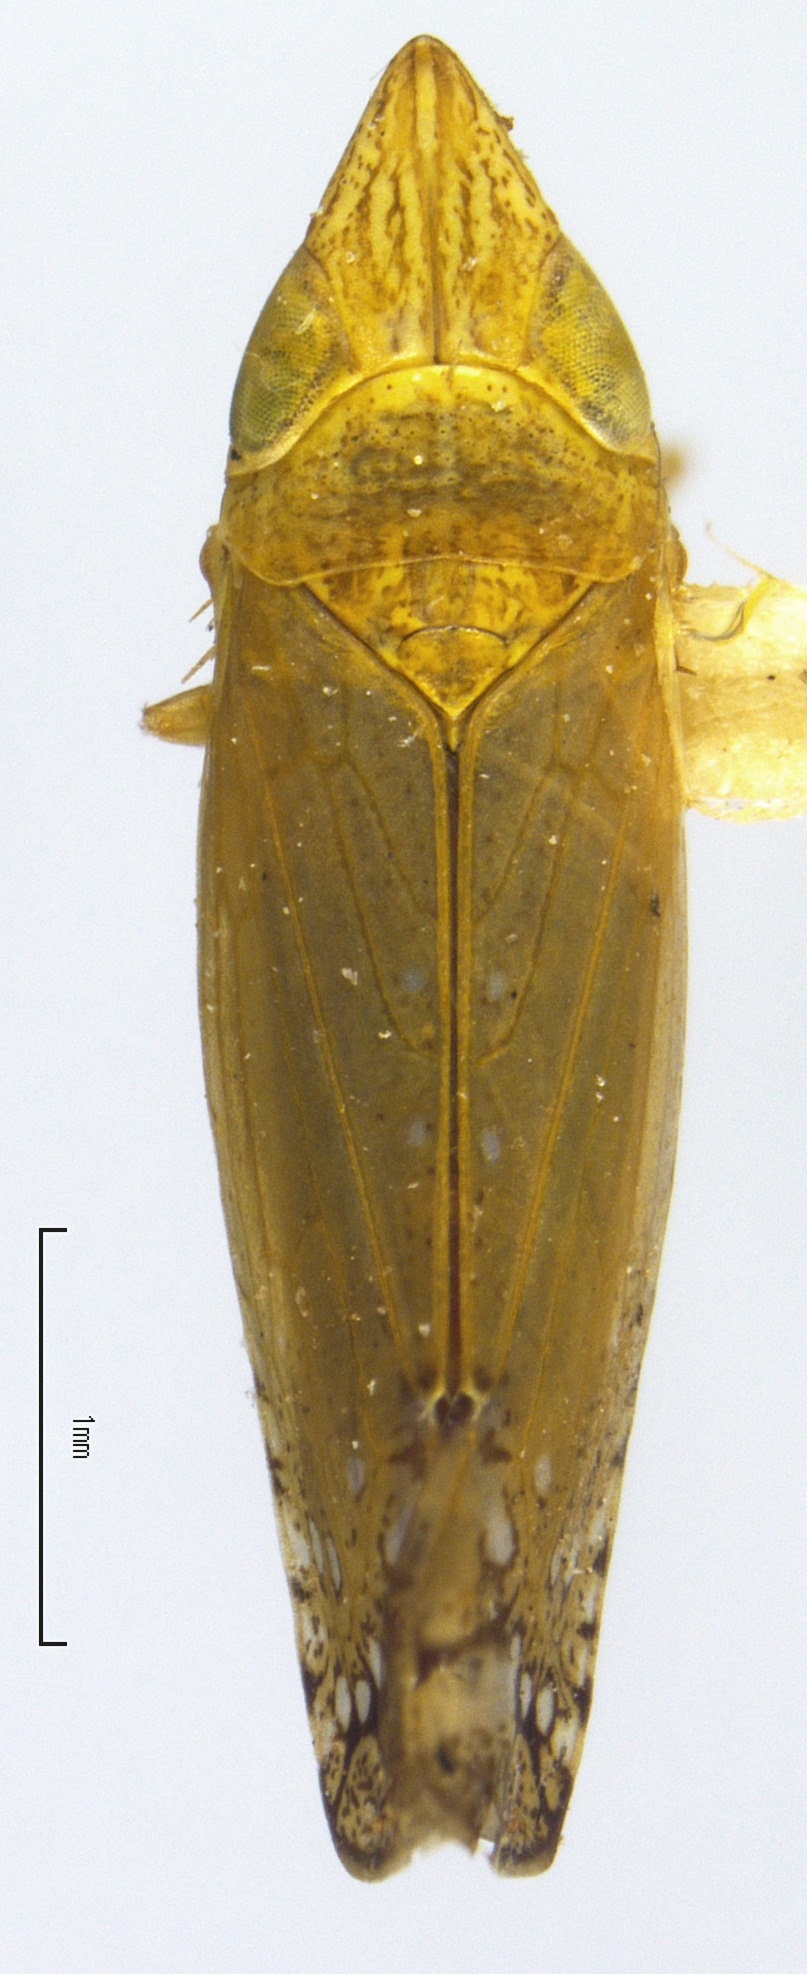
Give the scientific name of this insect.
Scaphytopius angustatus
